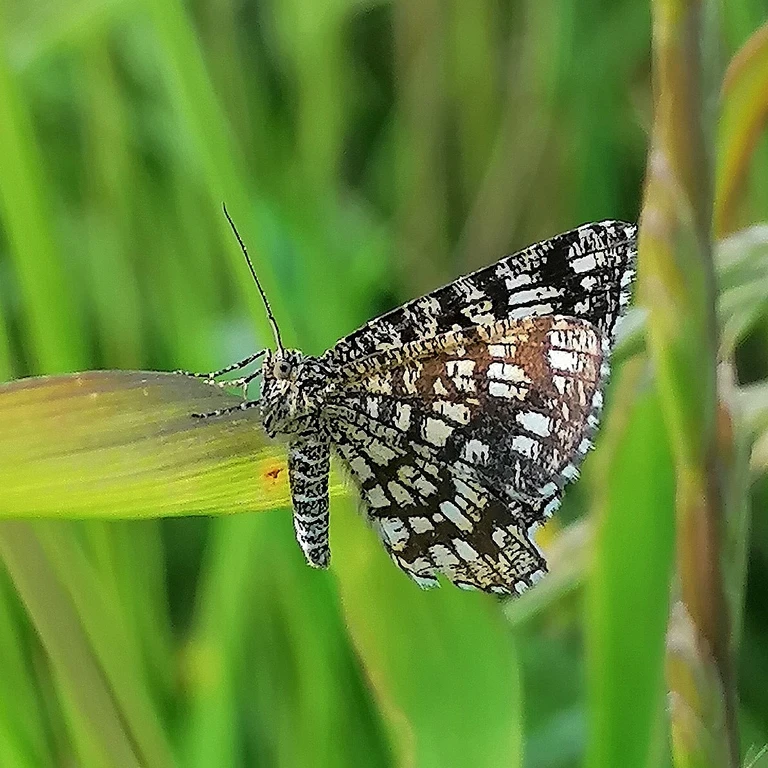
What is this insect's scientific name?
Chiasmia clathrata
